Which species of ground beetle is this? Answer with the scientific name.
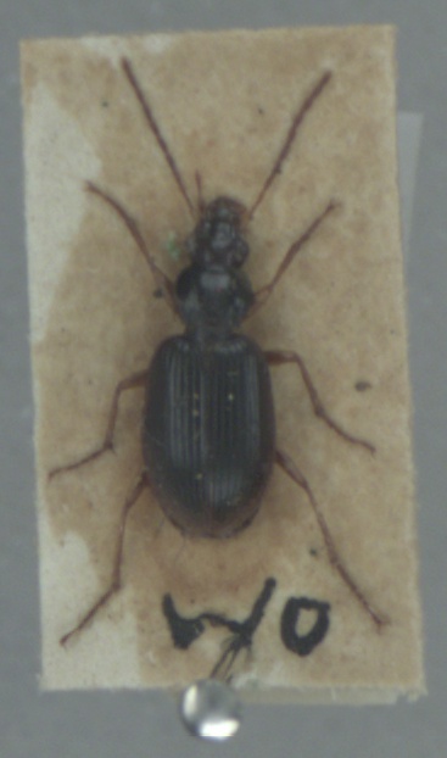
Paranchus albipes
